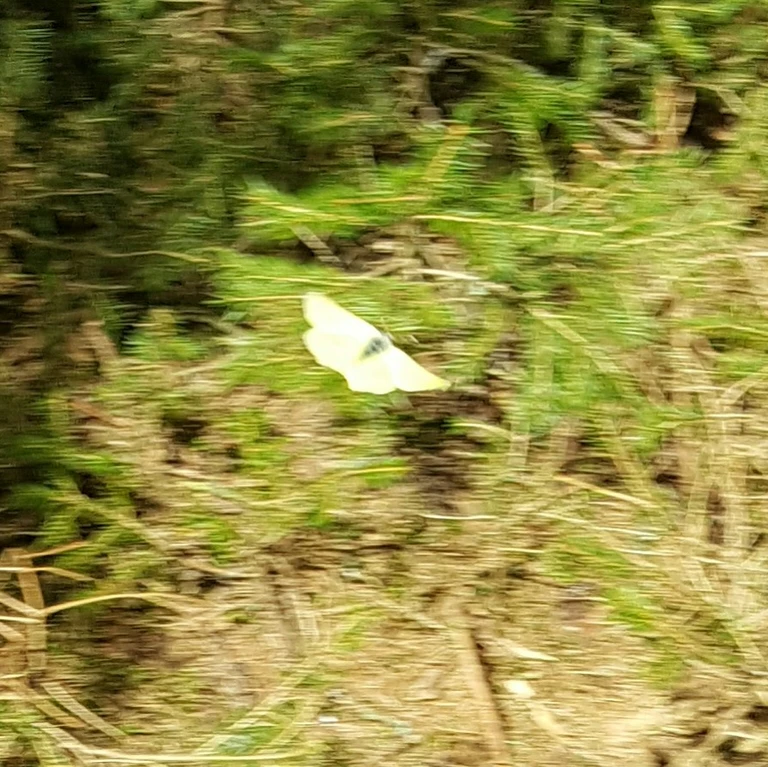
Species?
Gonepteryx rhamni
